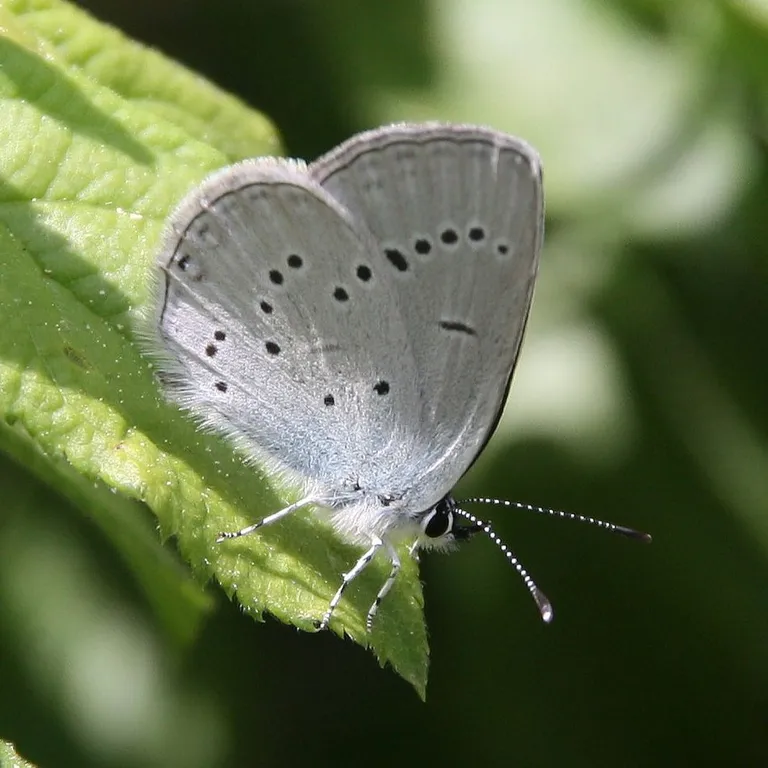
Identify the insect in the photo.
Cupido minimus
